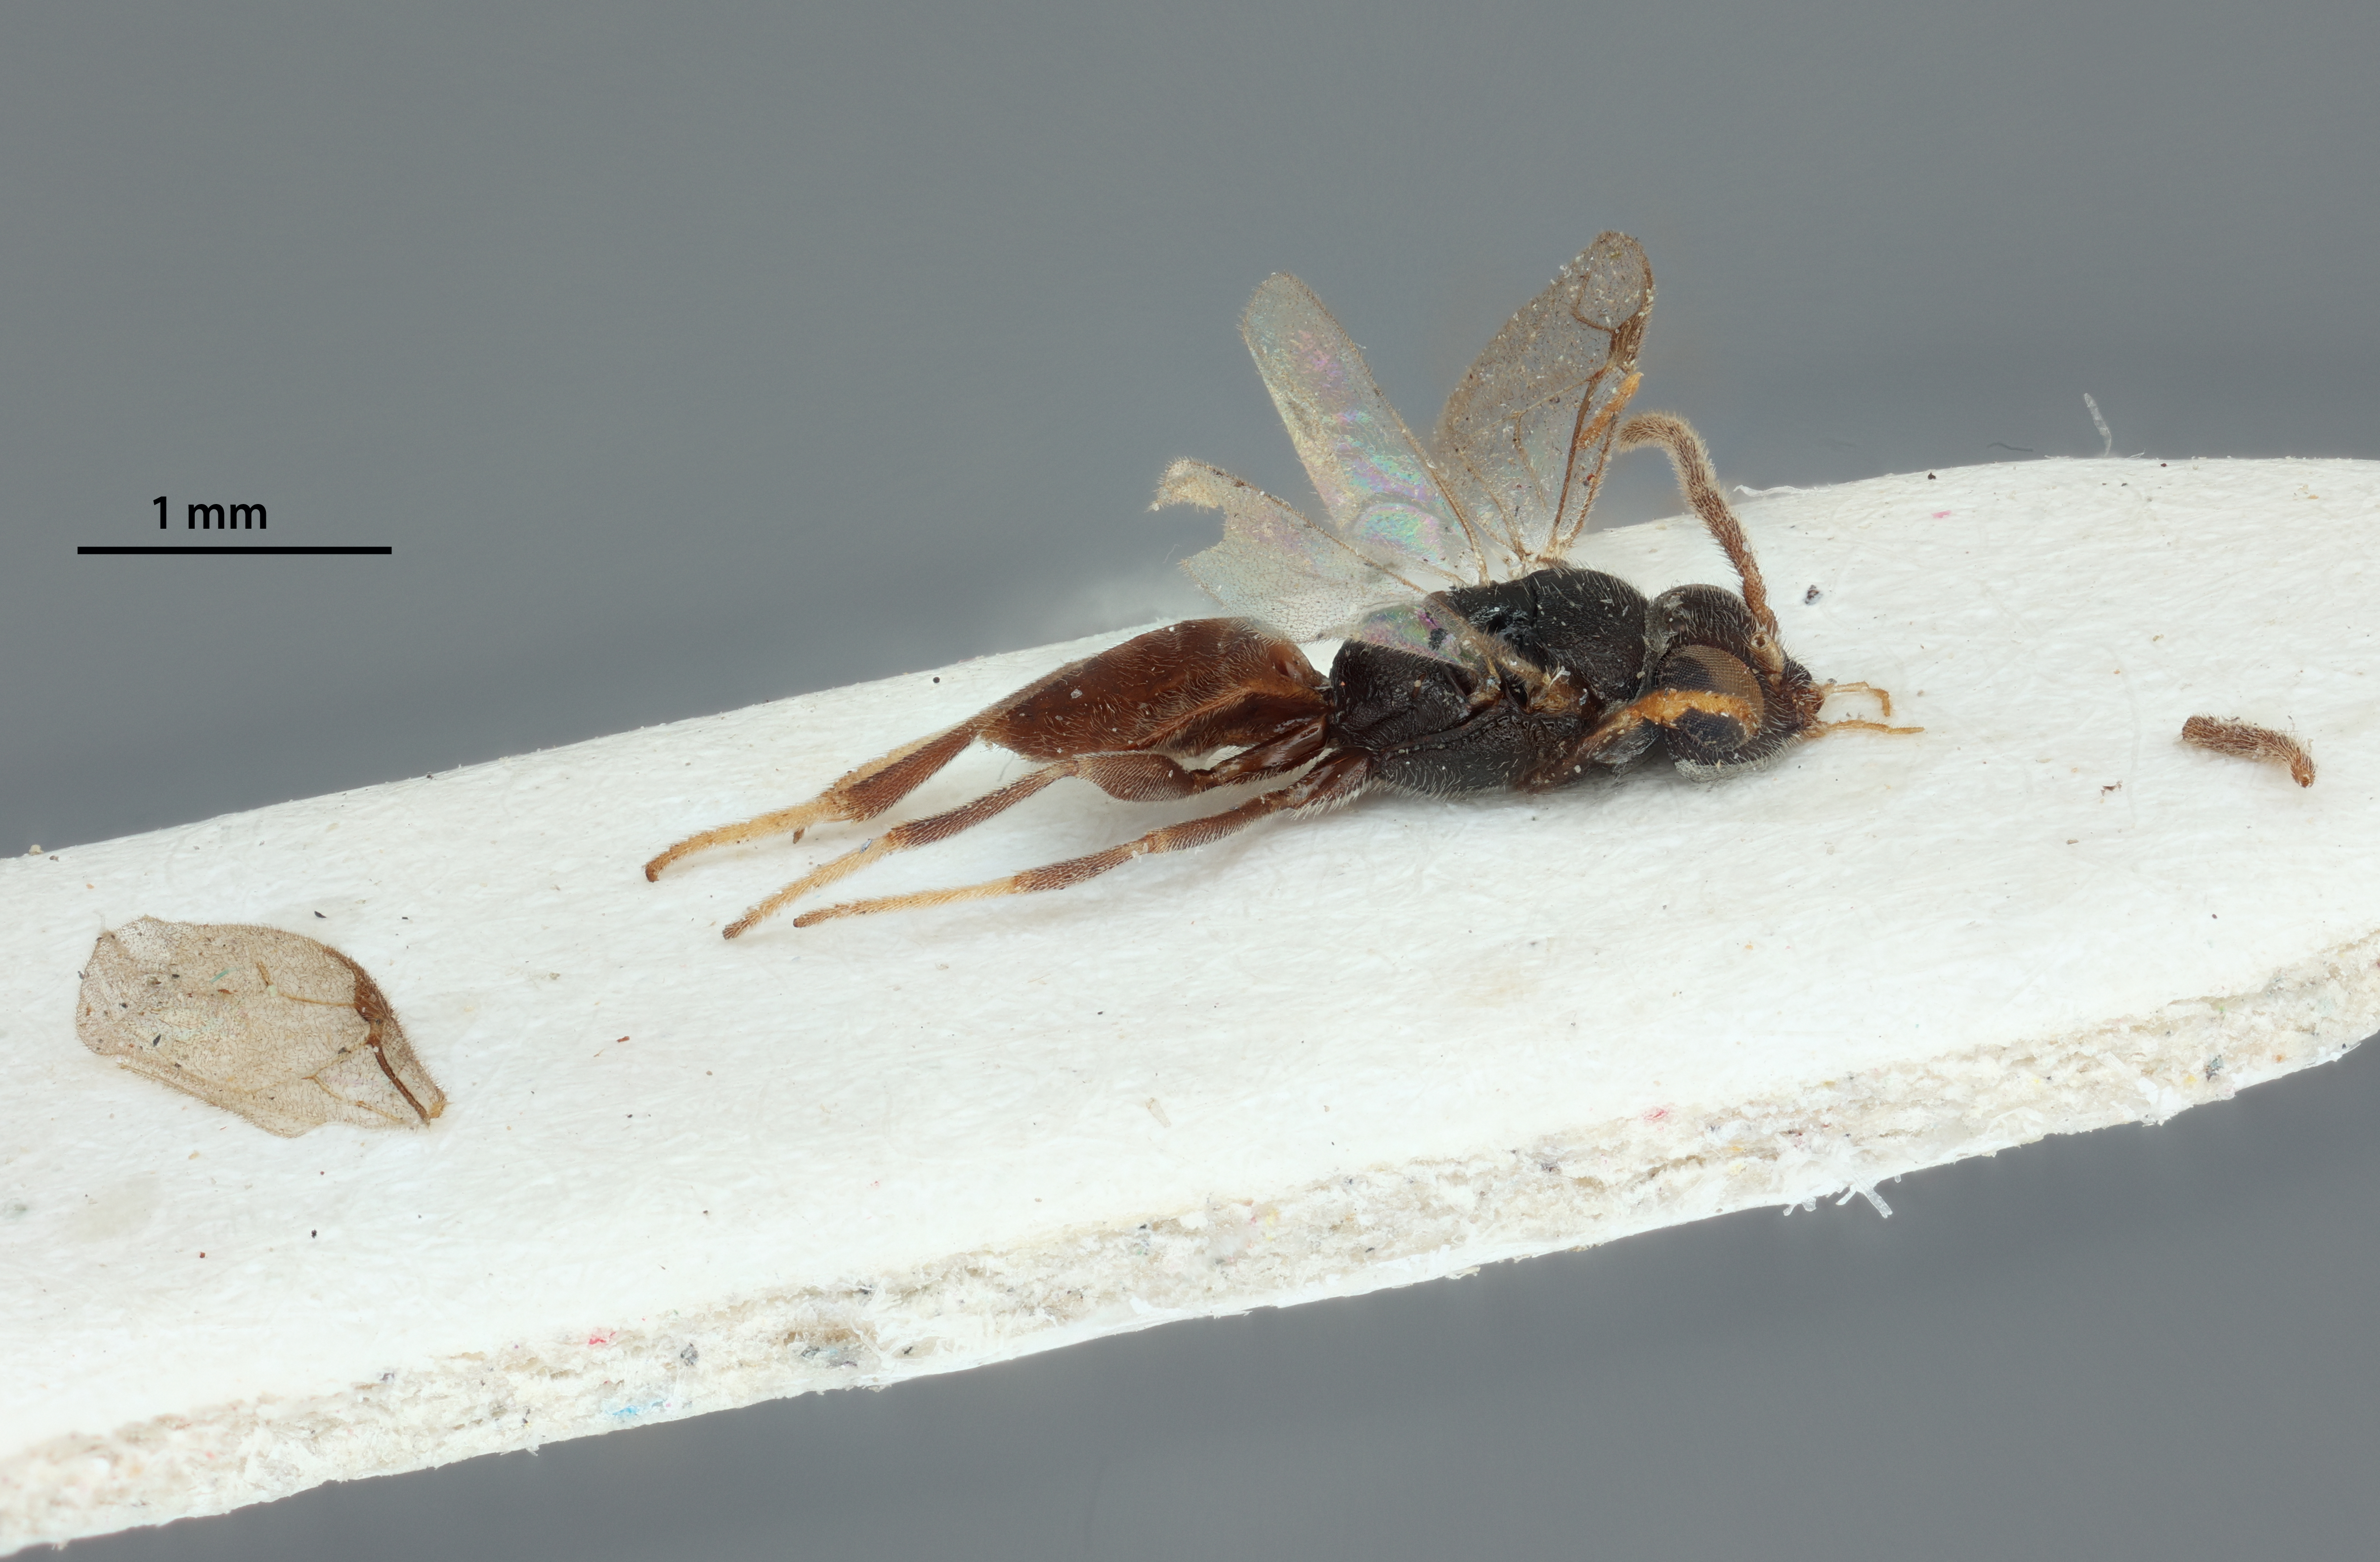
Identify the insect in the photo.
Labeo typhlocybae
